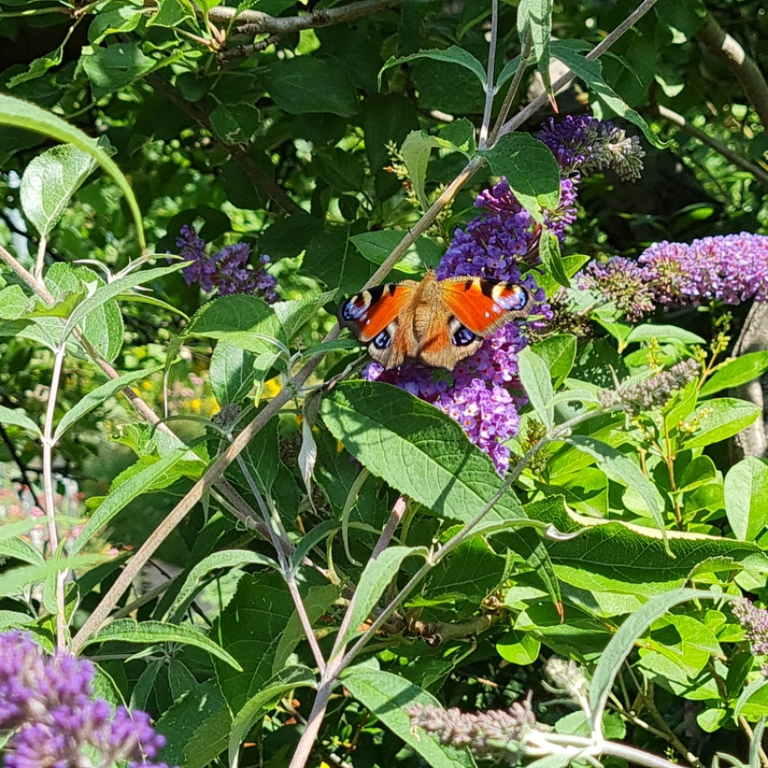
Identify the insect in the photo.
Aglais io
